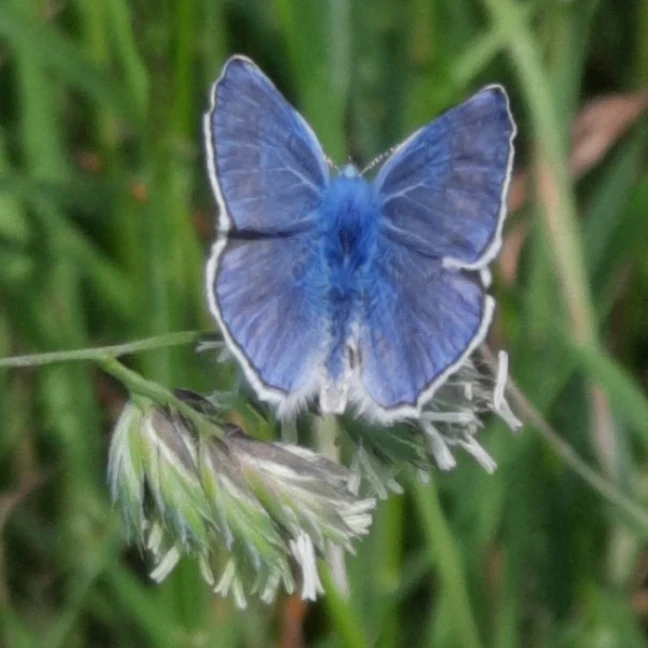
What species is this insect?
Polyommatus icarus
